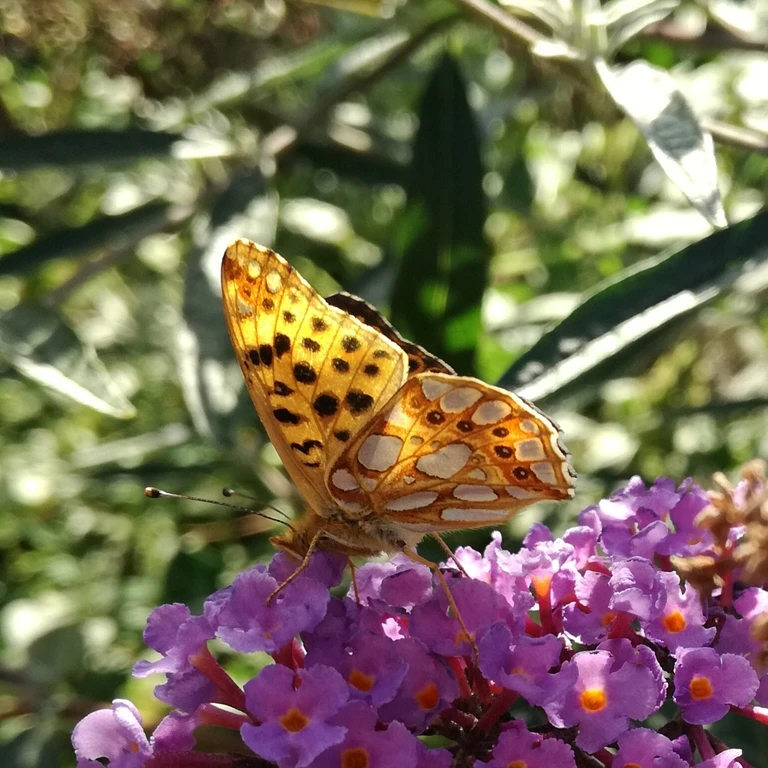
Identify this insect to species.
Issoria lathonia
